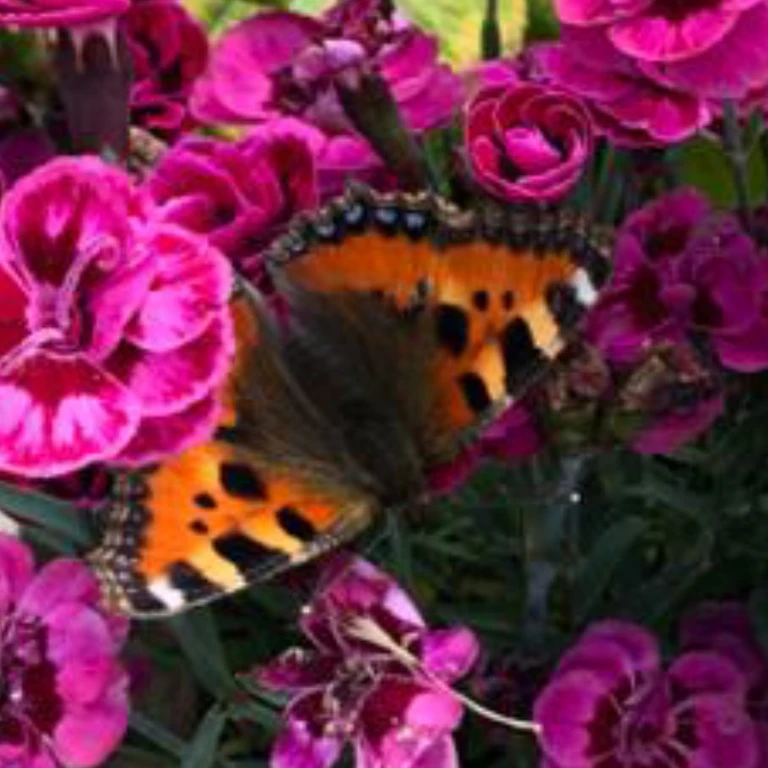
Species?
Aglais urticae
